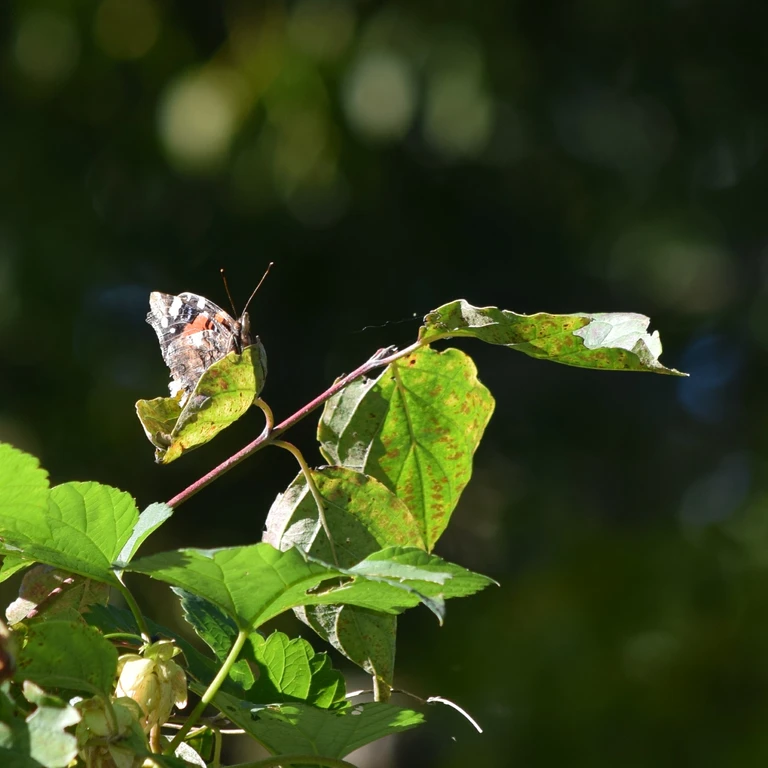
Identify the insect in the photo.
Vanessa atalanta
